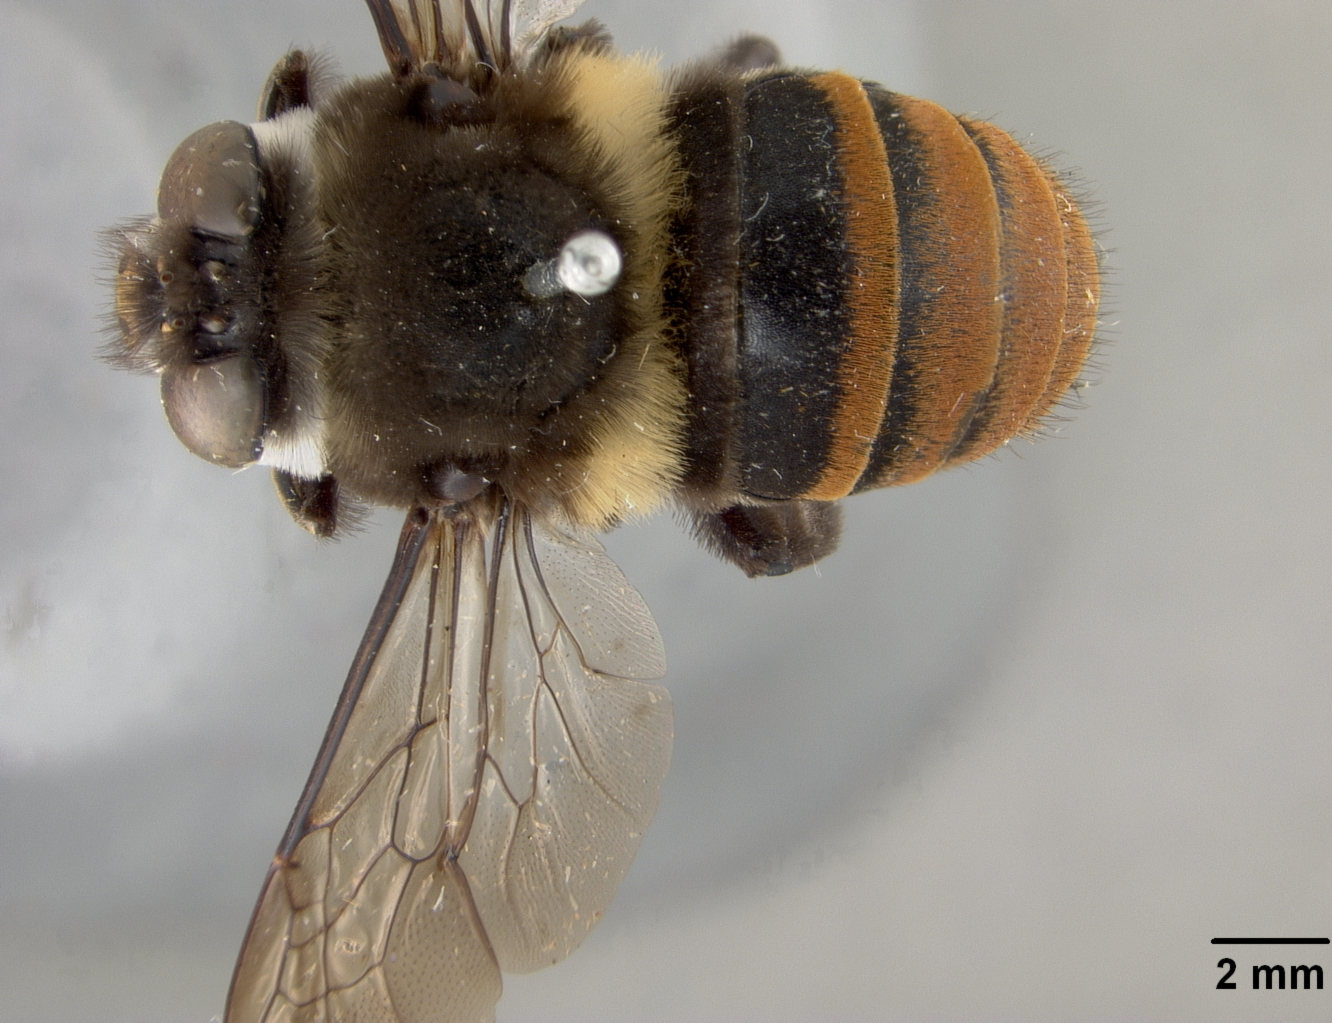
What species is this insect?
Pachymelus mediocinctus
